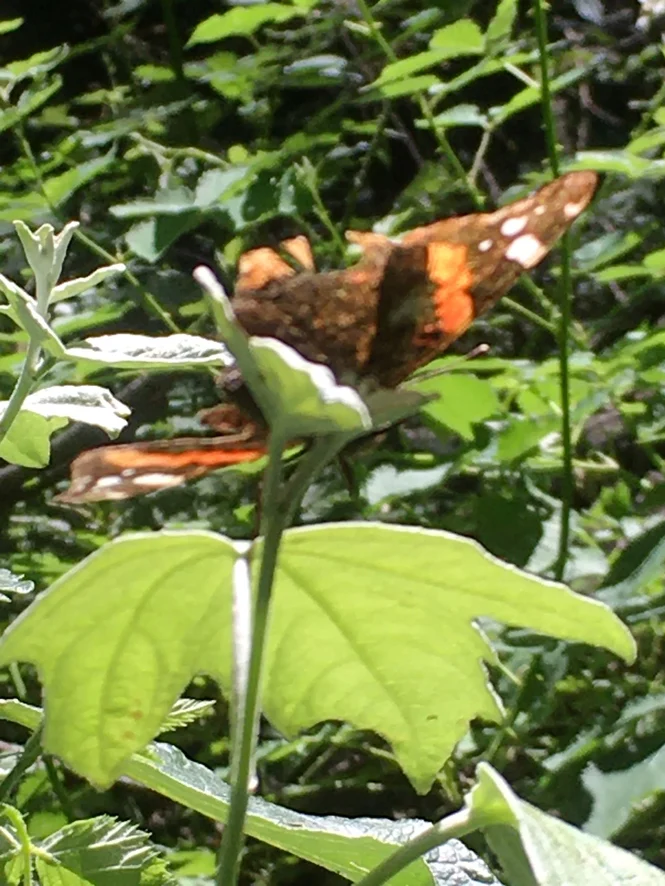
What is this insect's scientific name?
Vanessa atalanta
